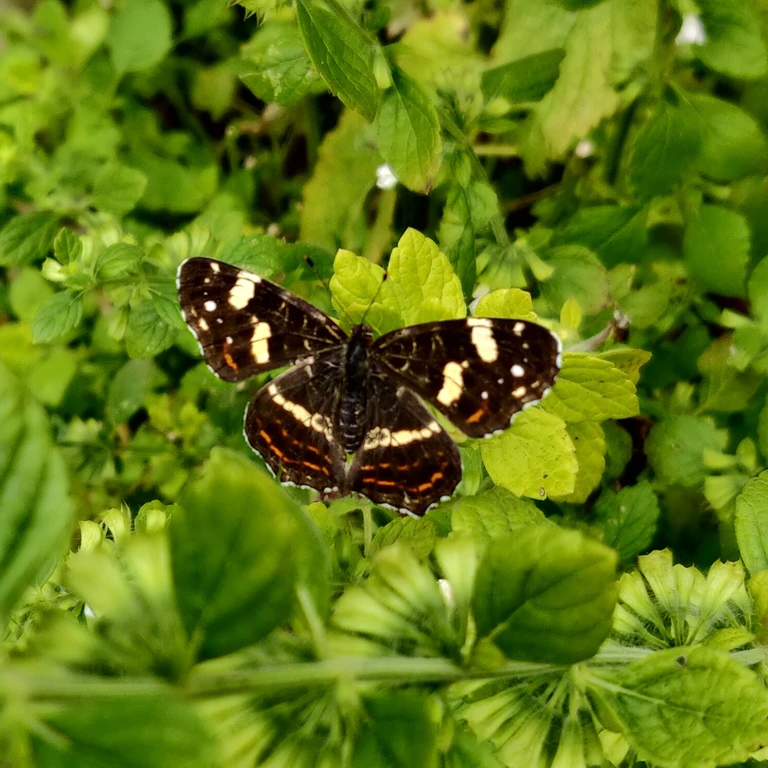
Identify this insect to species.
Araschnia levana
